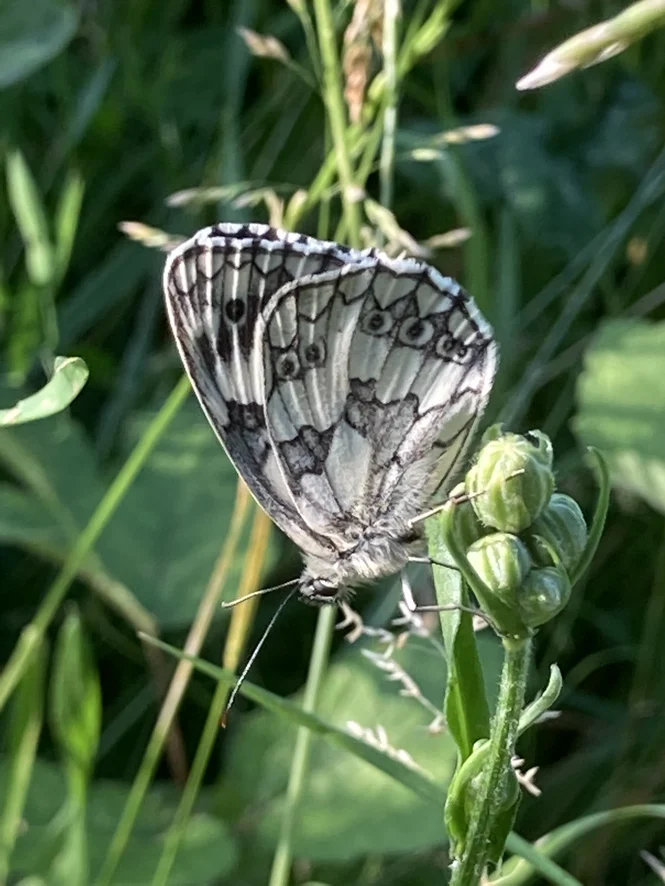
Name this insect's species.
Melanargia galathea
